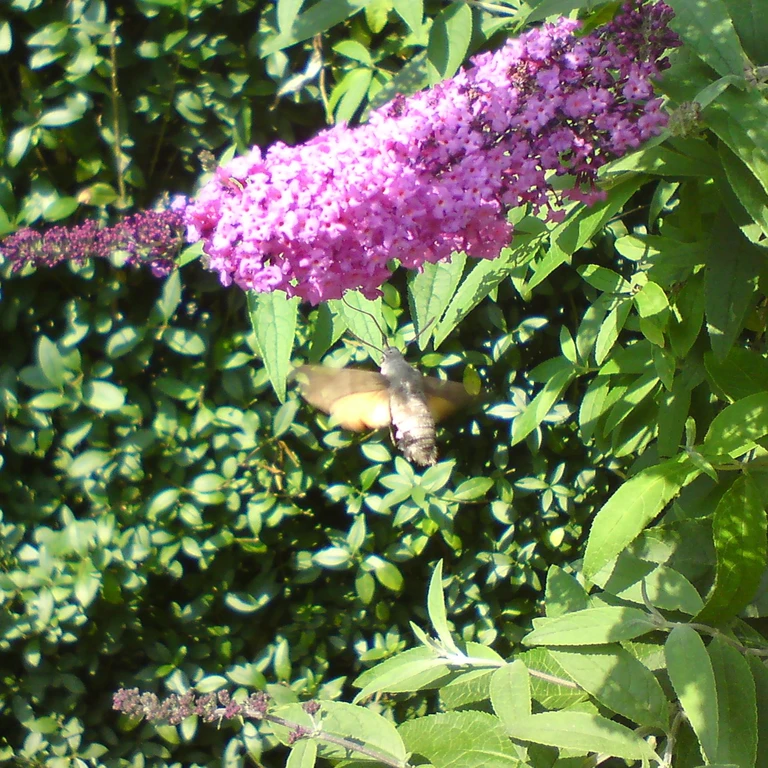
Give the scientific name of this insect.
Macroglossum stellatarum
